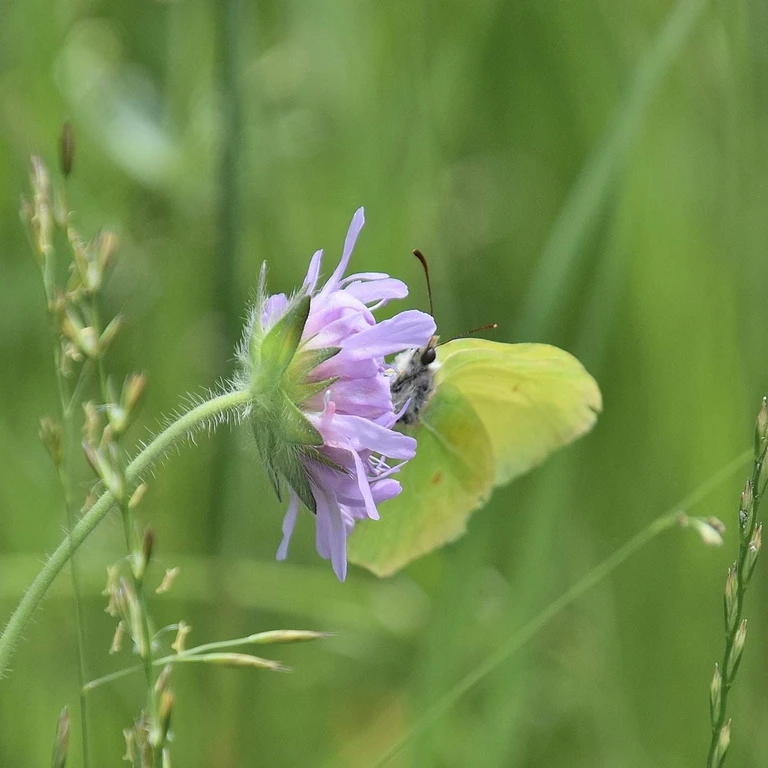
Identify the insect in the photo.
Gonepteryx rhamni
